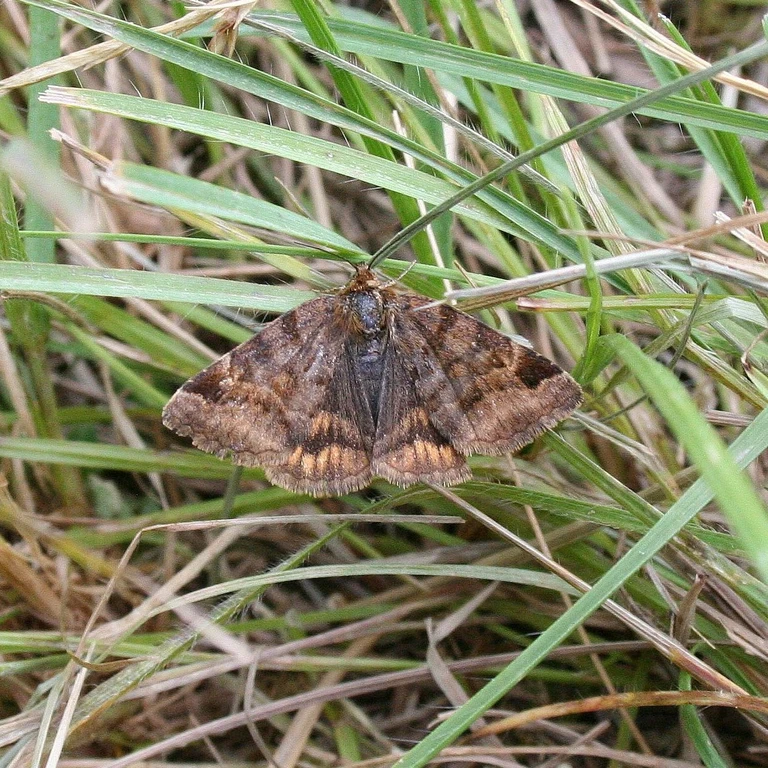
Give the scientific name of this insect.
Euclidia glyphica
